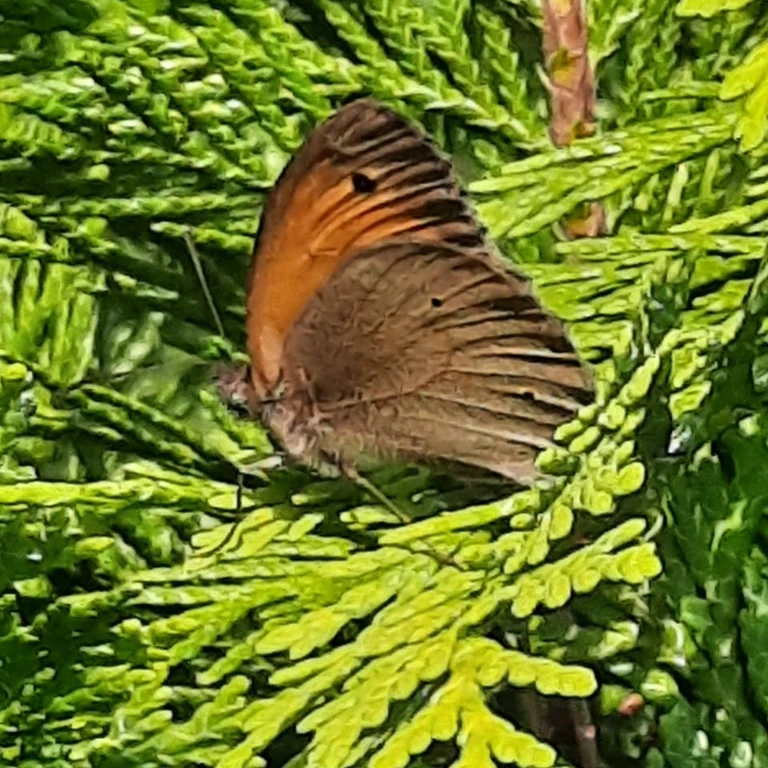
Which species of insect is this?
Maniola jurtina
